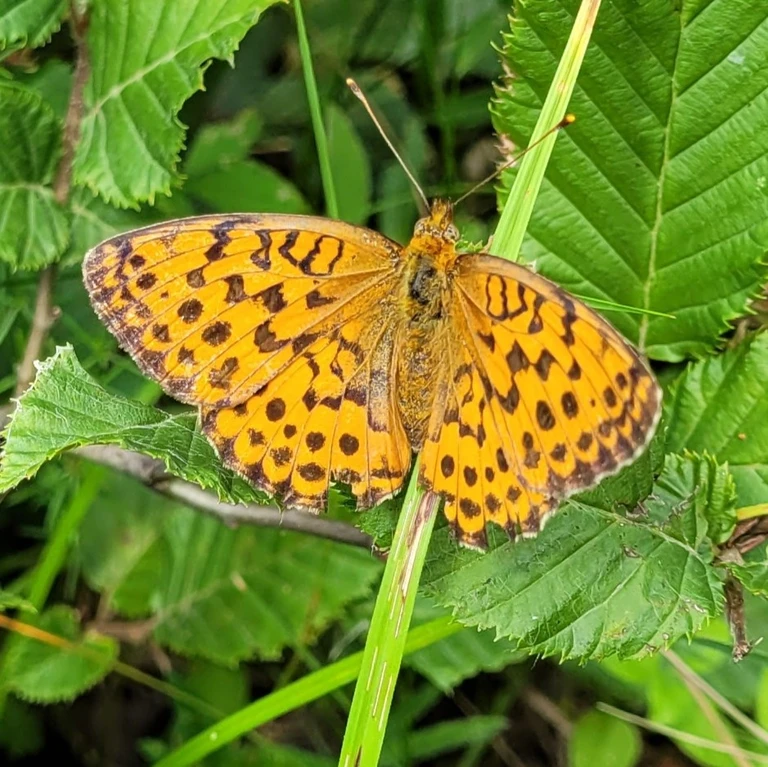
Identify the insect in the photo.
Brenthis daphne
